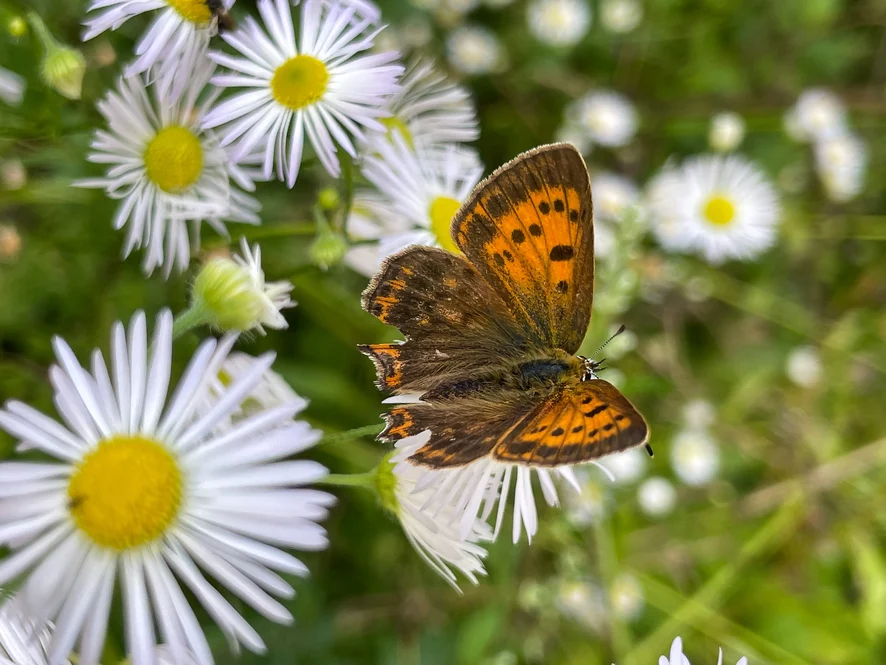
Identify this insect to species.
Lycaena virgaureae
